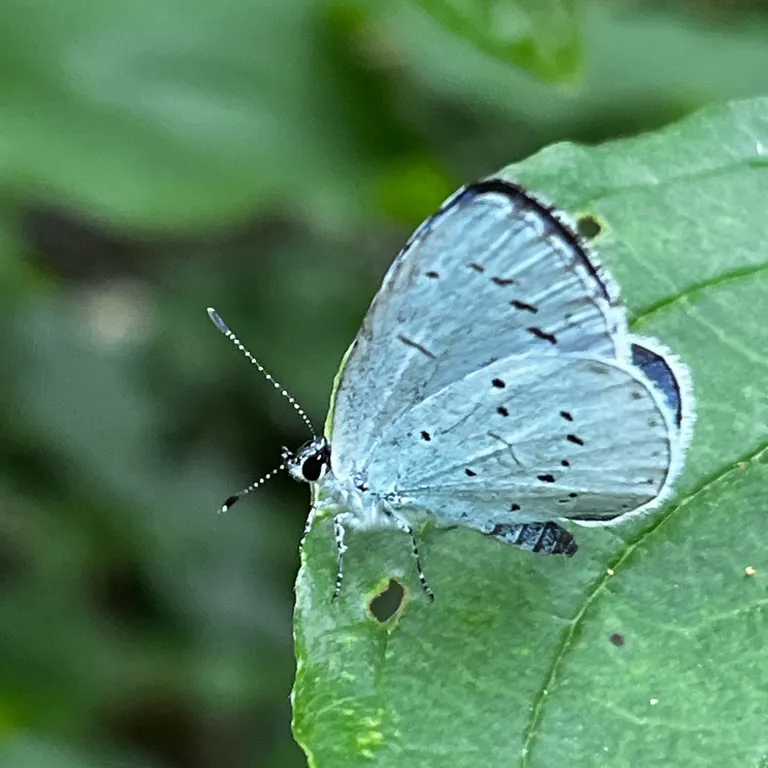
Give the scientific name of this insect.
Celastrina argiolus
